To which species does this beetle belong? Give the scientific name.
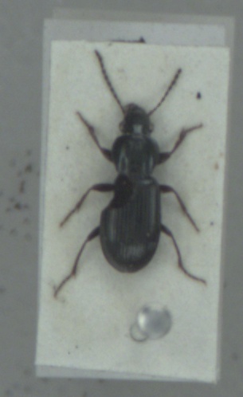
Pterostichus diligens
